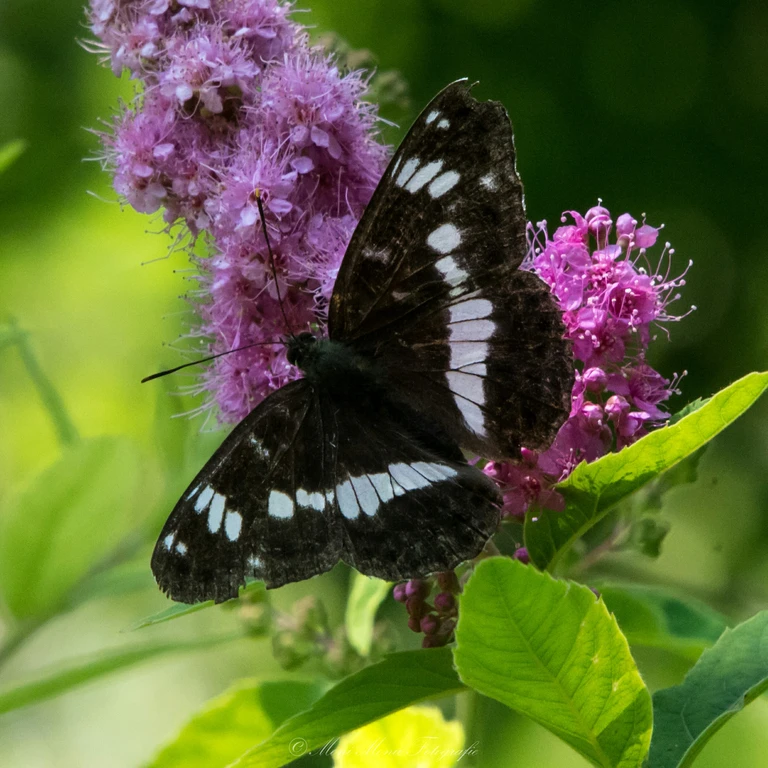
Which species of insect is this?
Limenitis camilla (also Ladoga camilla)
